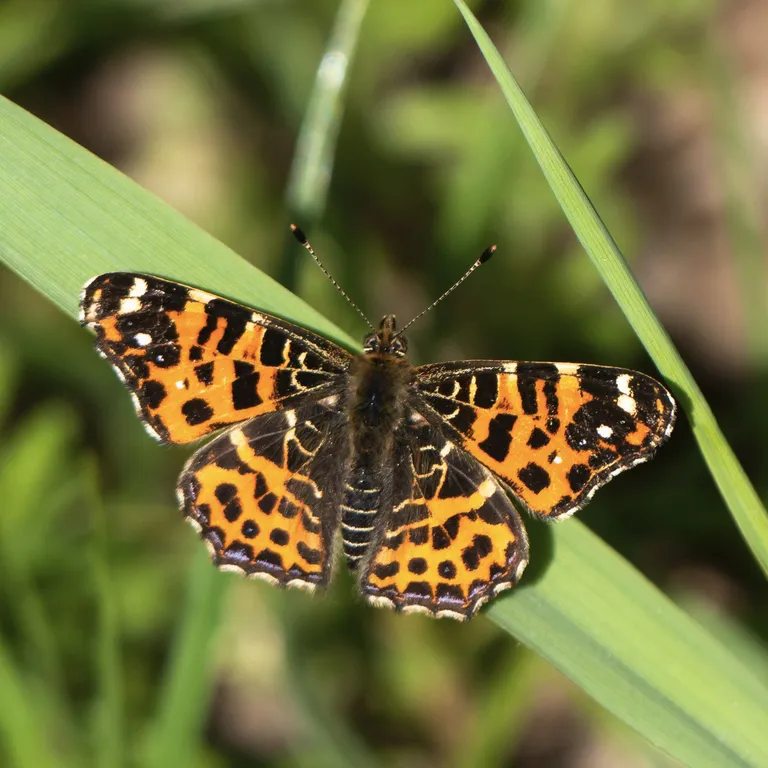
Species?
Araschnia levana
